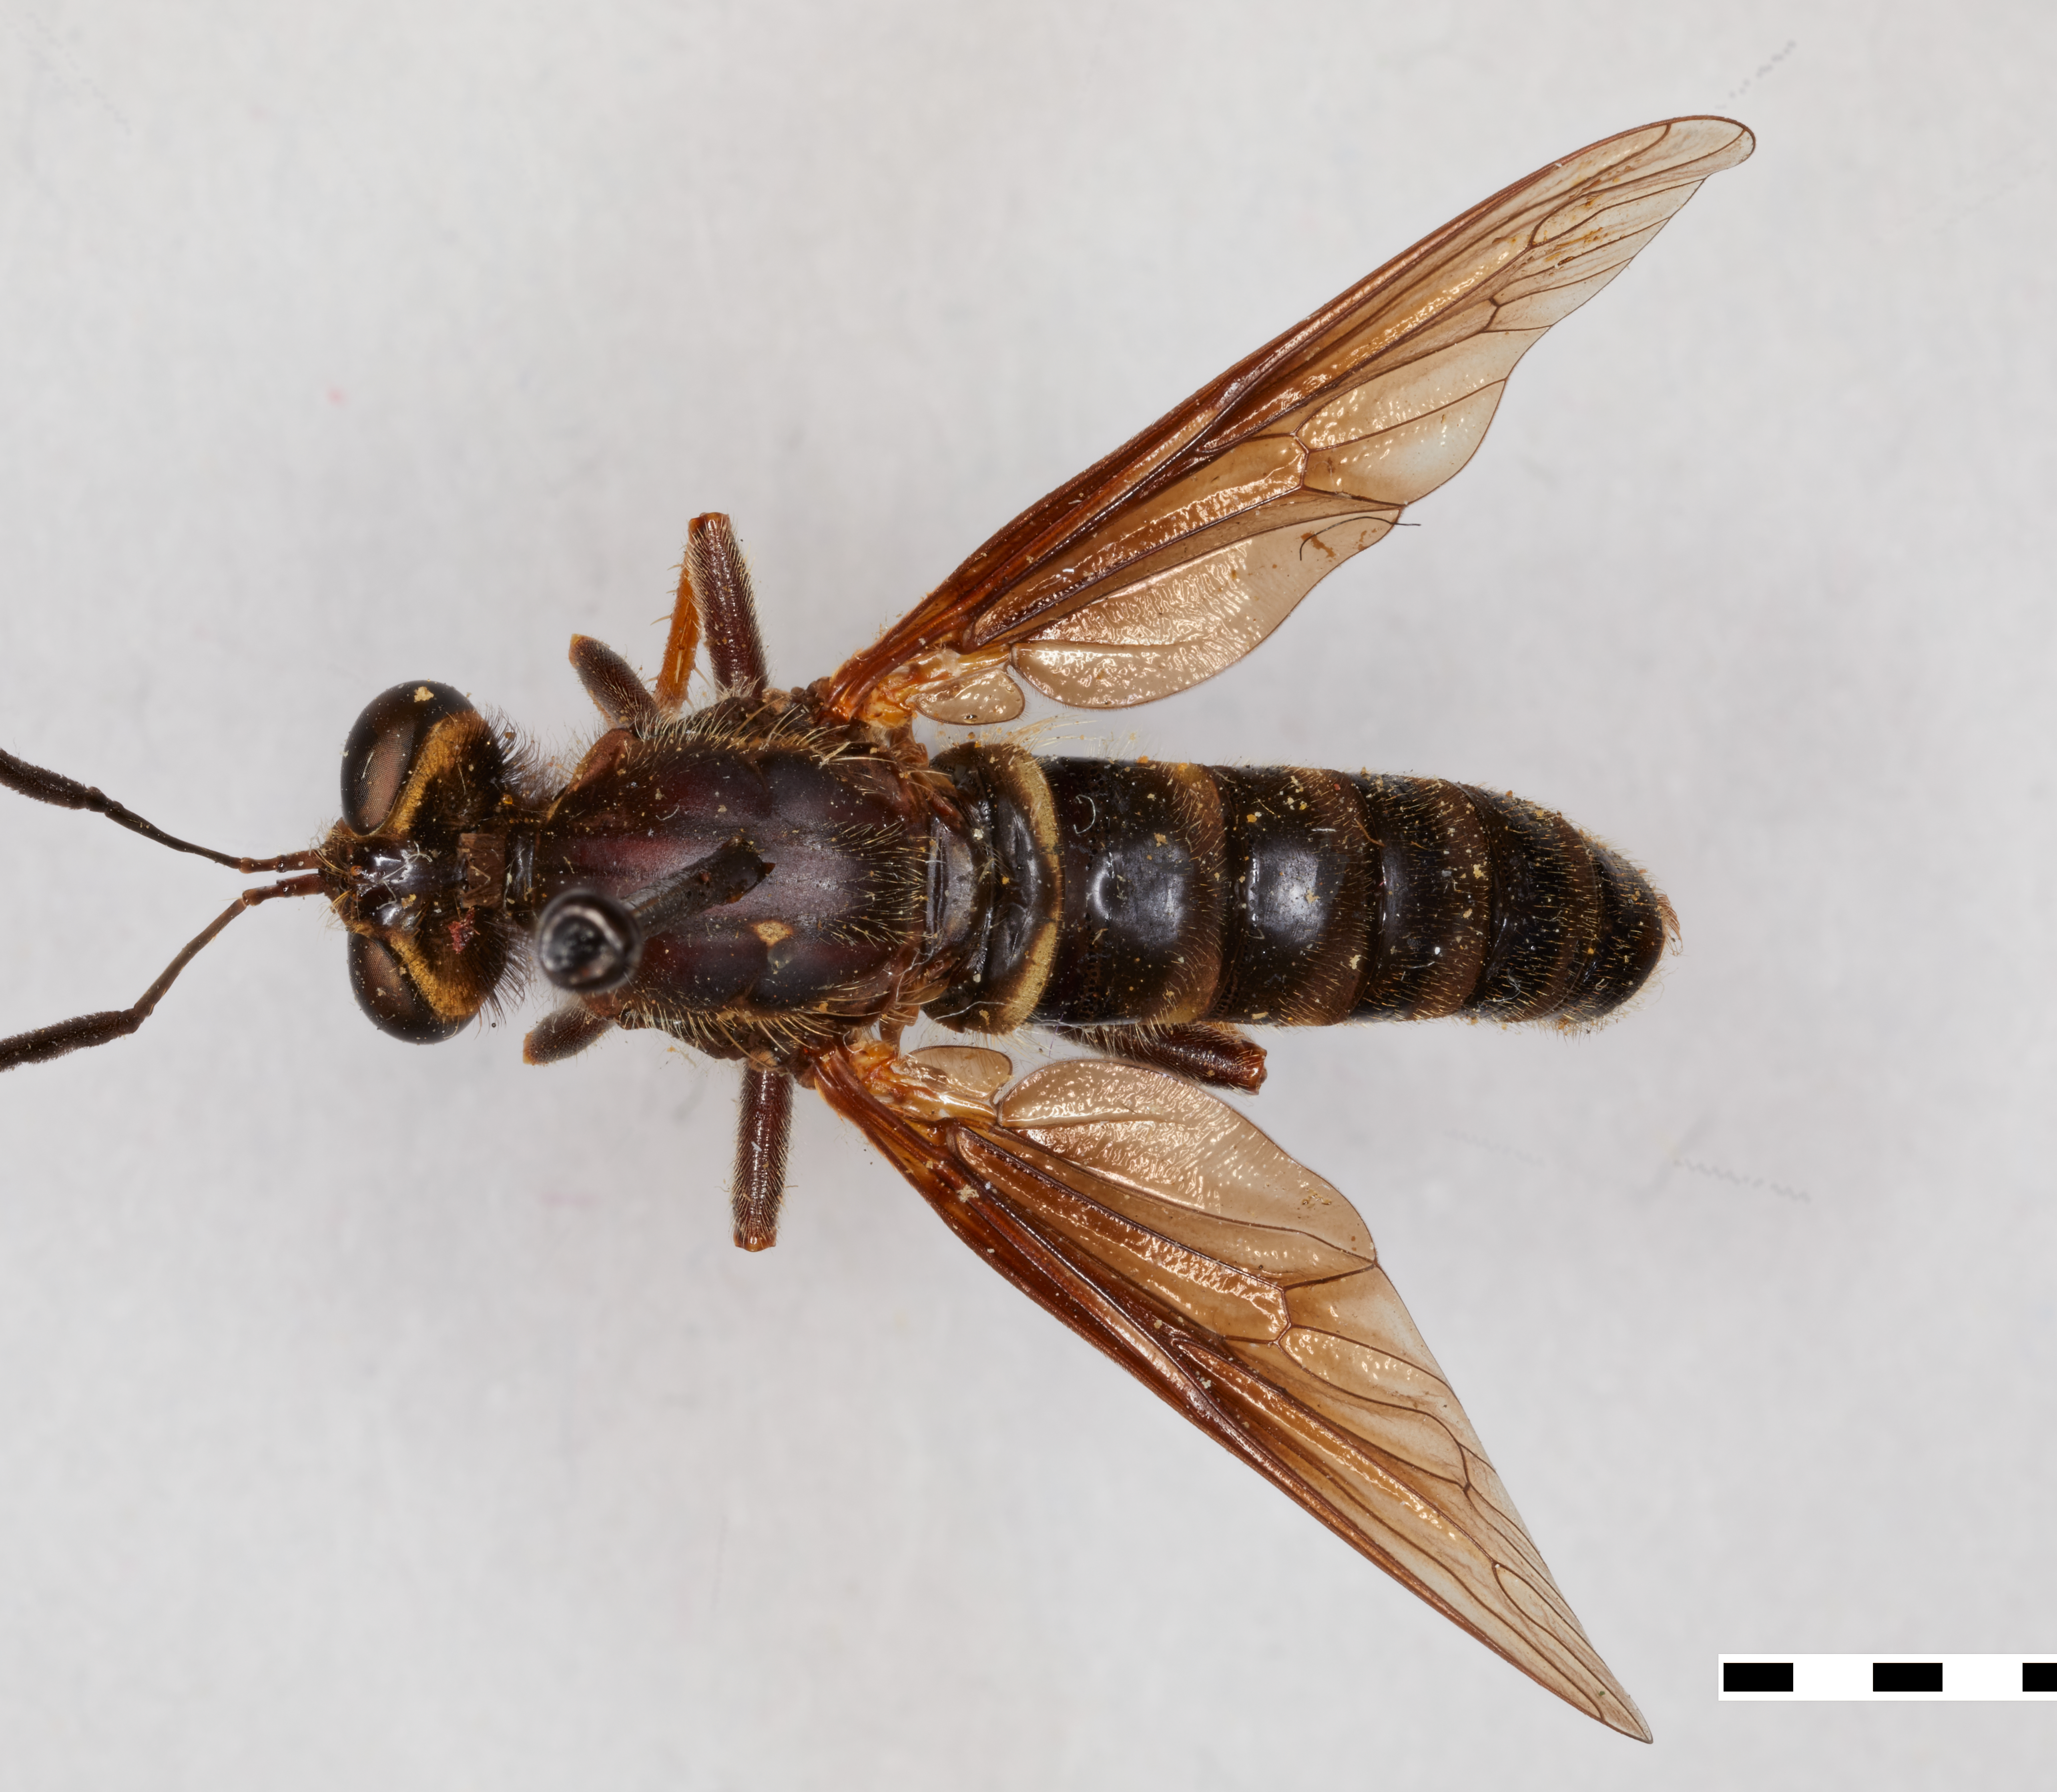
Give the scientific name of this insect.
Ceraturgus elizabethae
